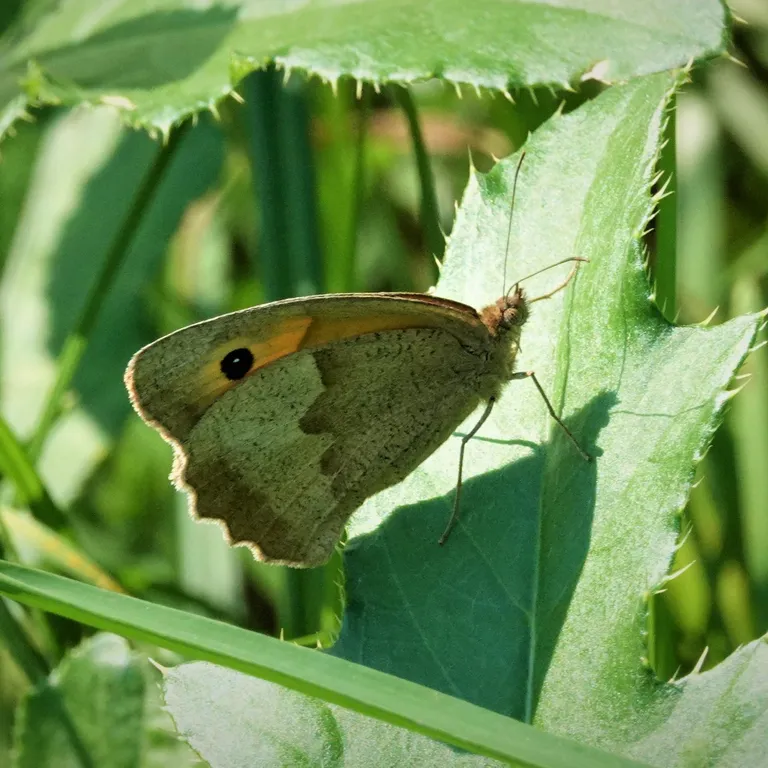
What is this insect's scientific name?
Maniola jurtina
